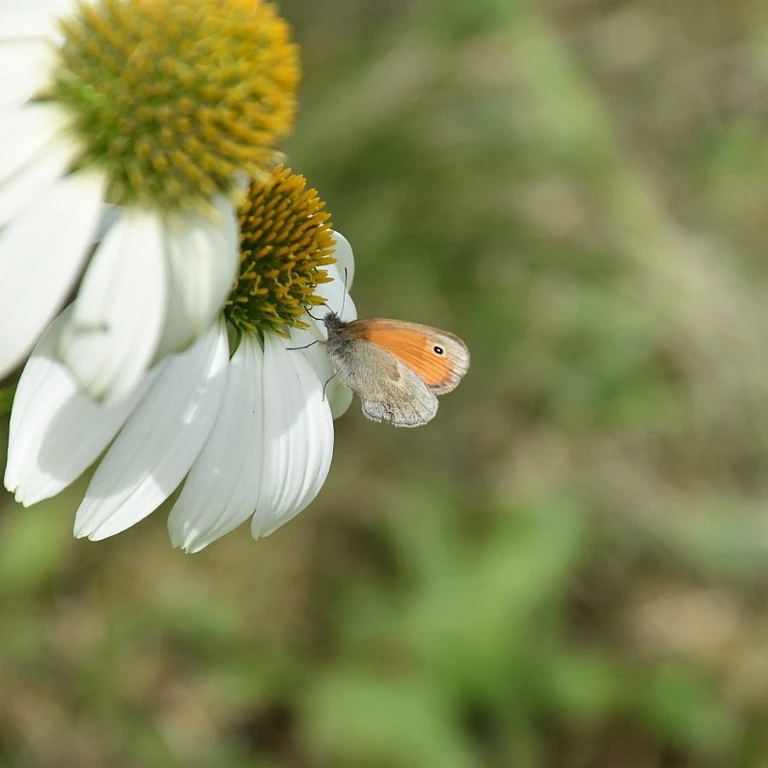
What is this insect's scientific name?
Coenonympha pamphilus
